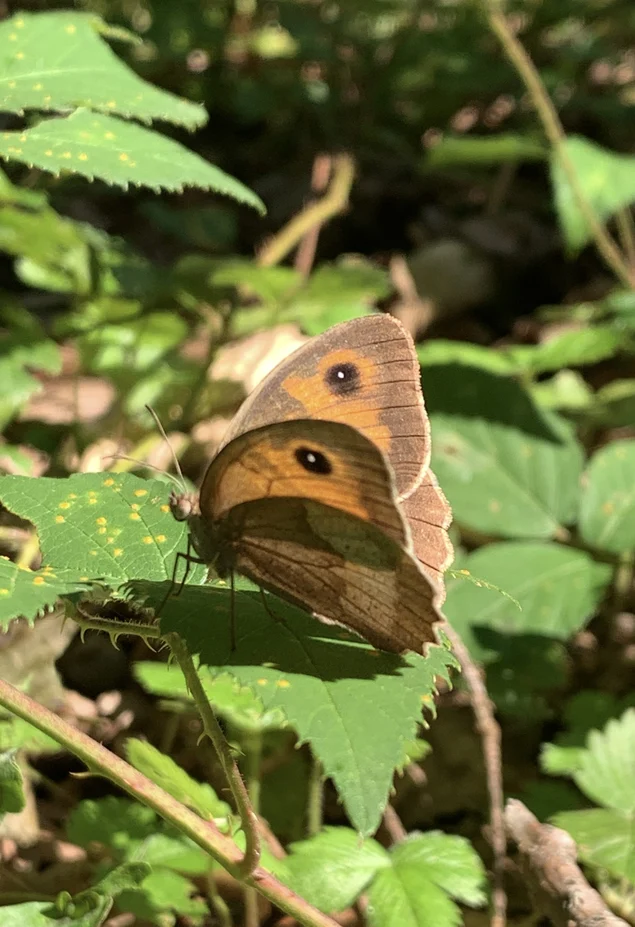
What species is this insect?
Maniola jurtina
